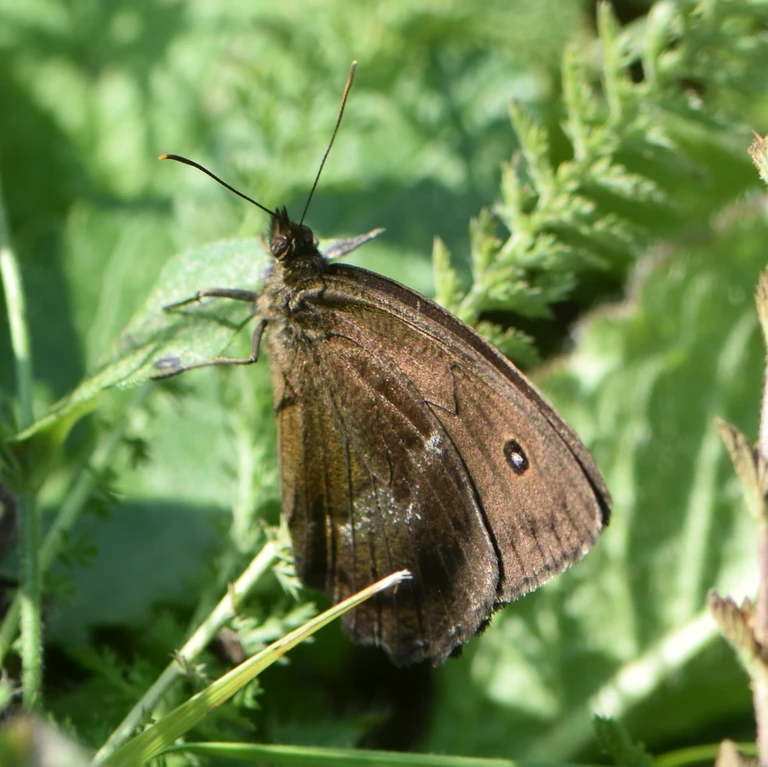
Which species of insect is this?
Minois dryas
